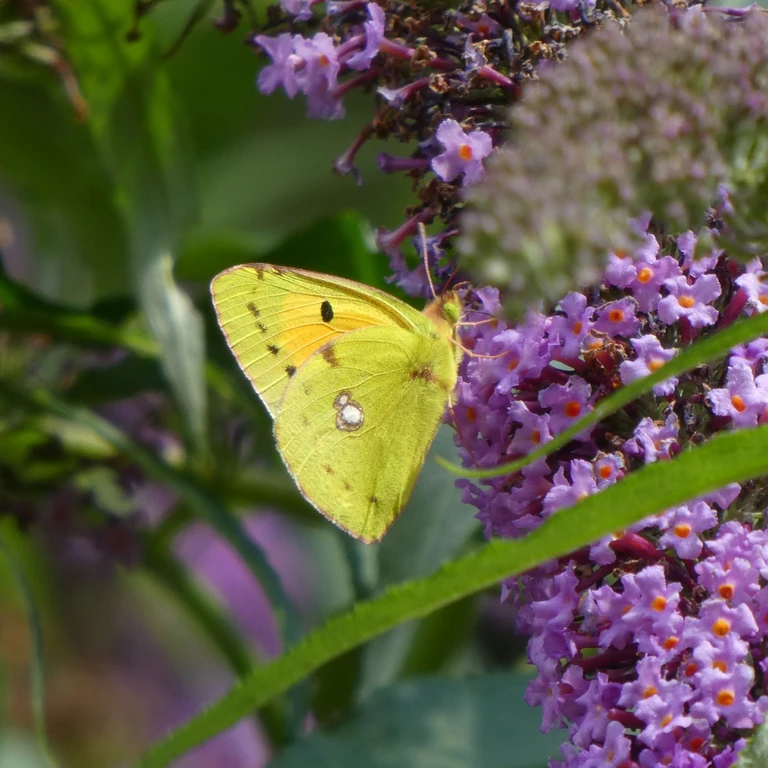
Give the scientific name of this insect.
Colias croceus
